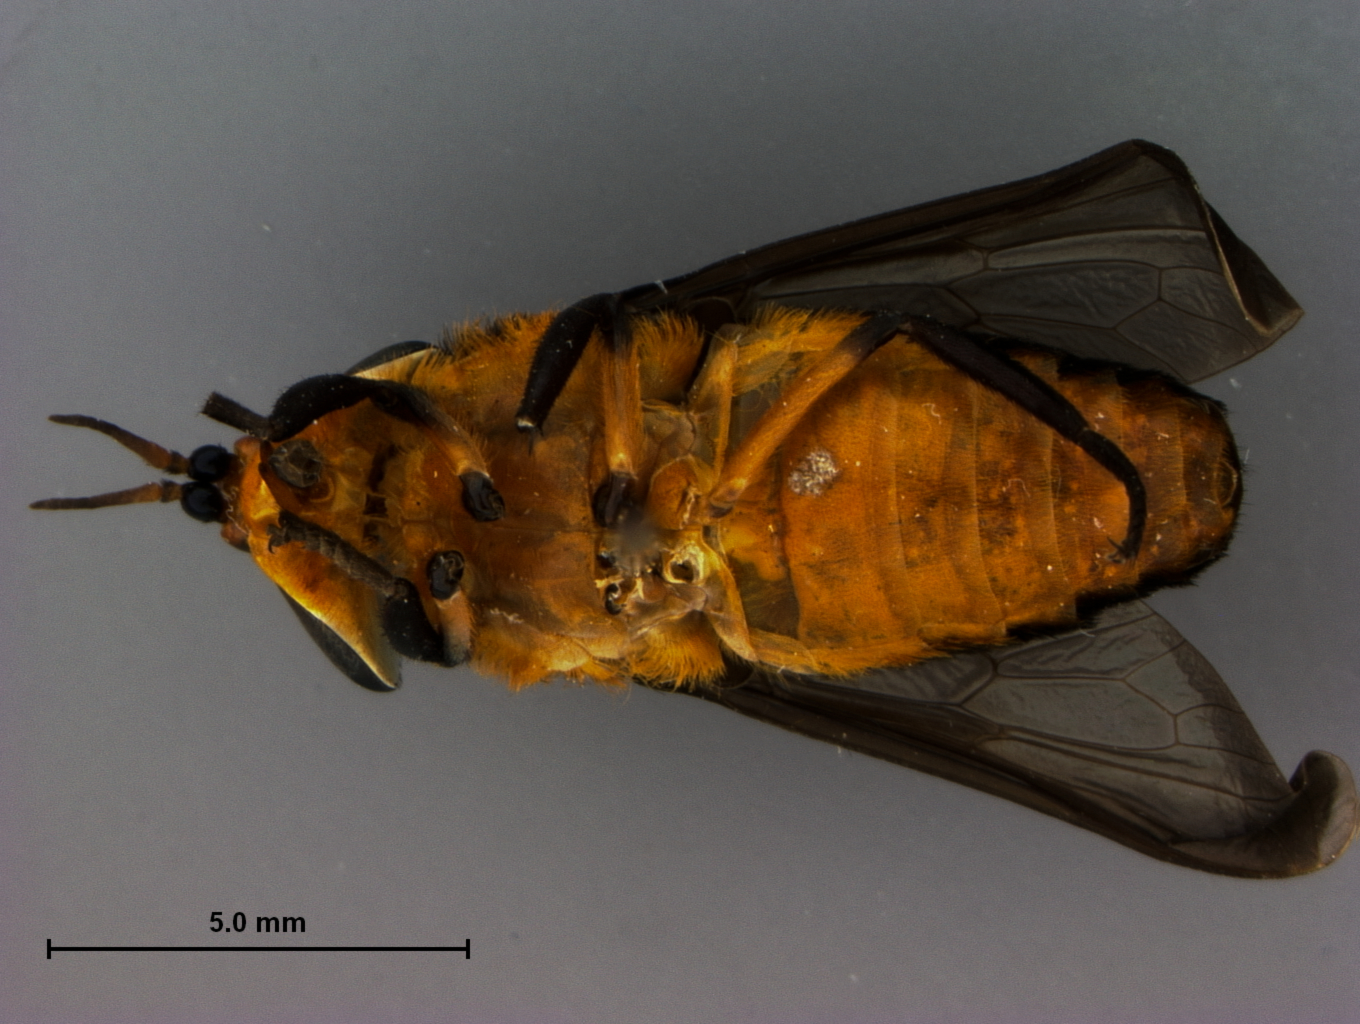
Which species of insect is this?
Bolbodimyia philipi
